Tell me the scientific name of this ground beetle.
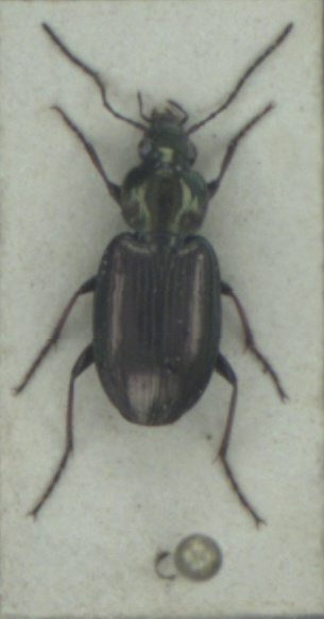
Agonum muelleri
